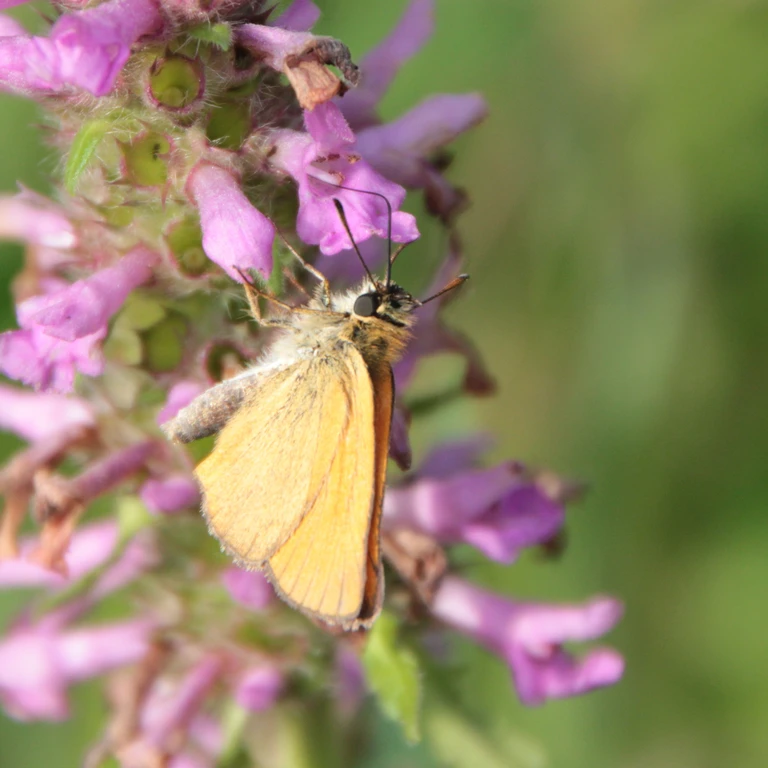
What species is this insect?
Thymelicus lineola
